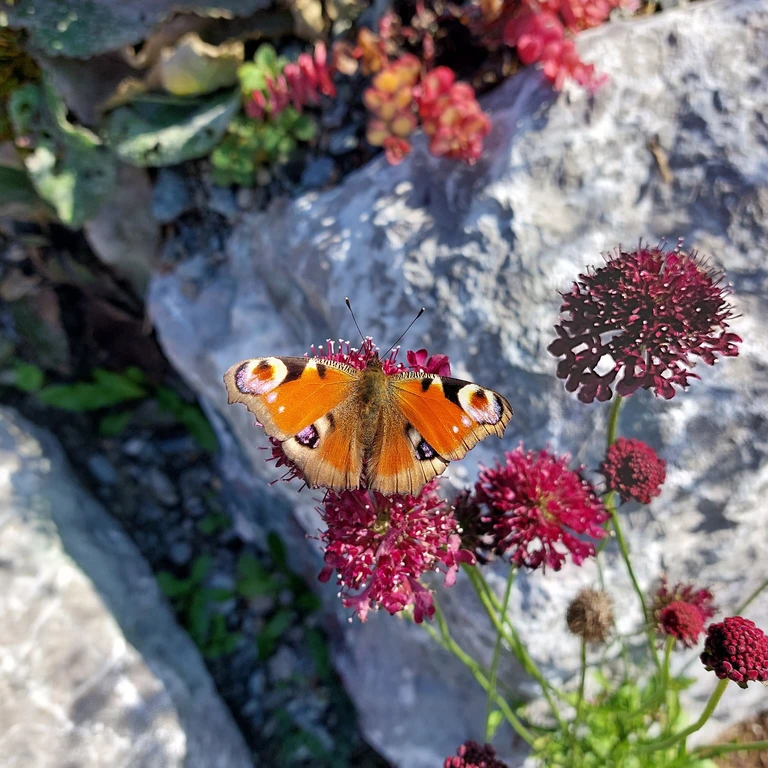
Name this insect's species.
Aglais io
